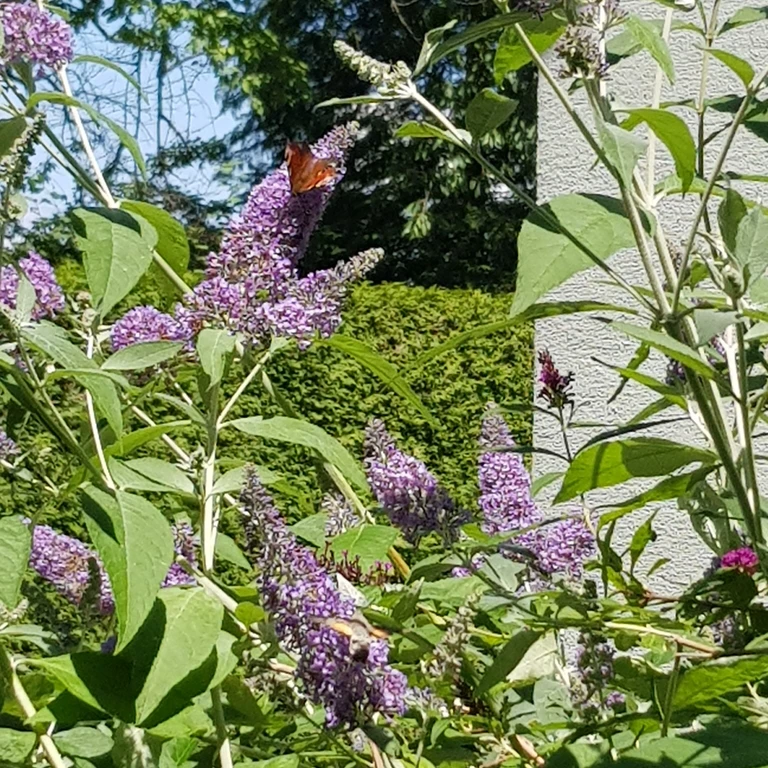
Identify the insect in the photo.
Macroglossum stellatarum
